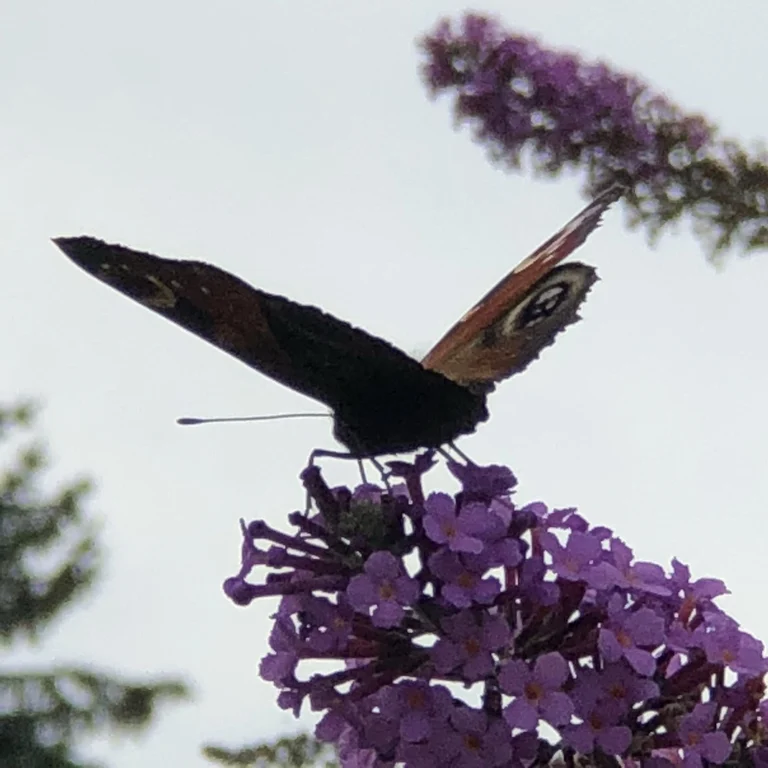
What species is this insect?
Aglais io
